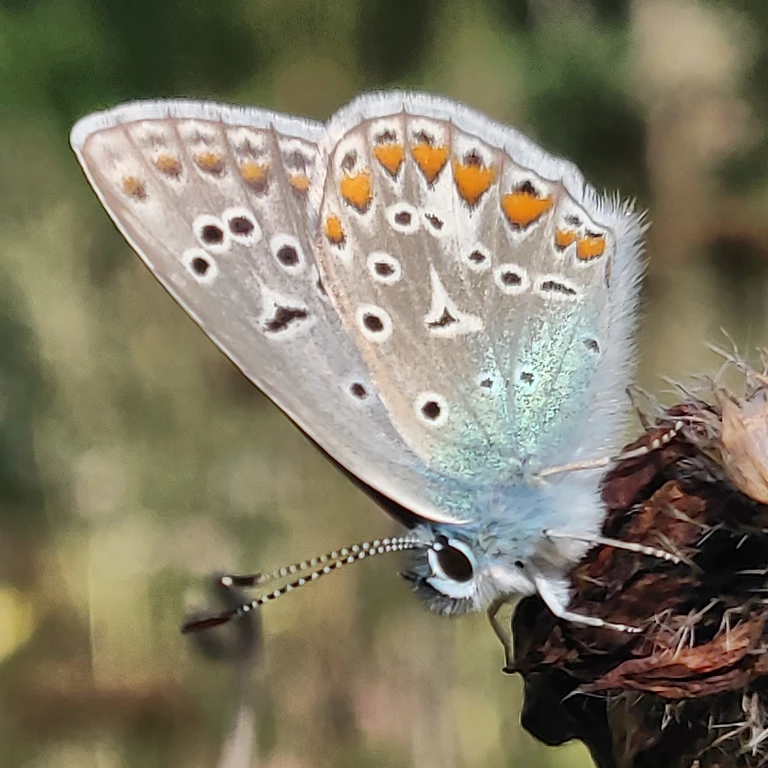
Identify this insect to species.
Polyommatus icarus
